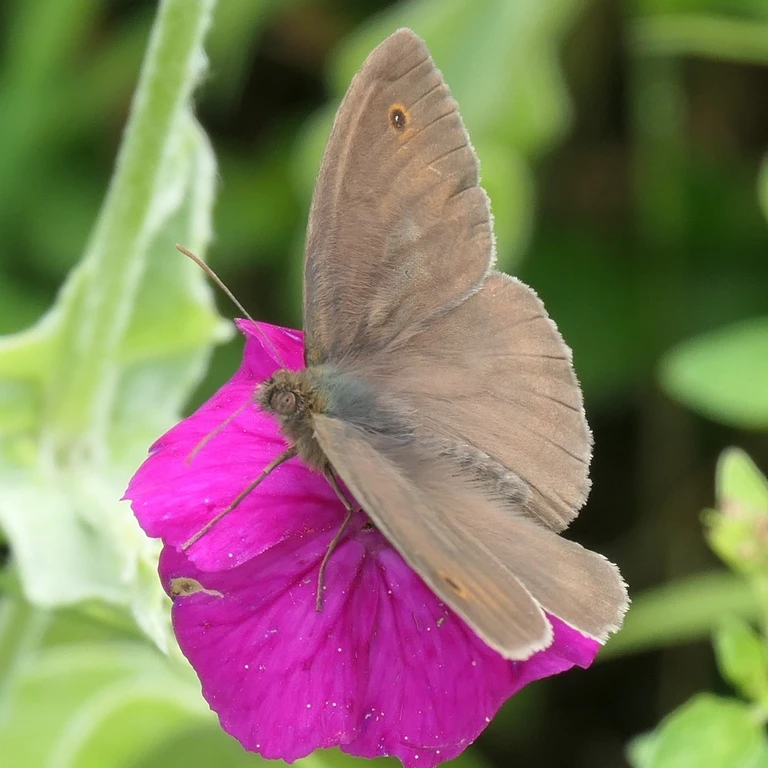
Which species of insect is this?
Maniola jurtina
